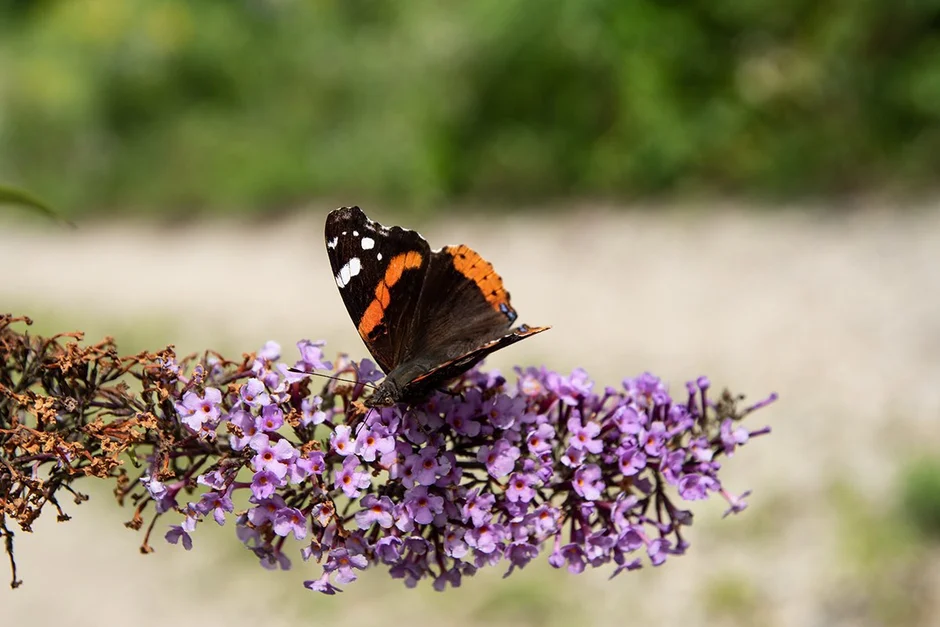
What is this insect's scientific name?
Vanessa atalanta
